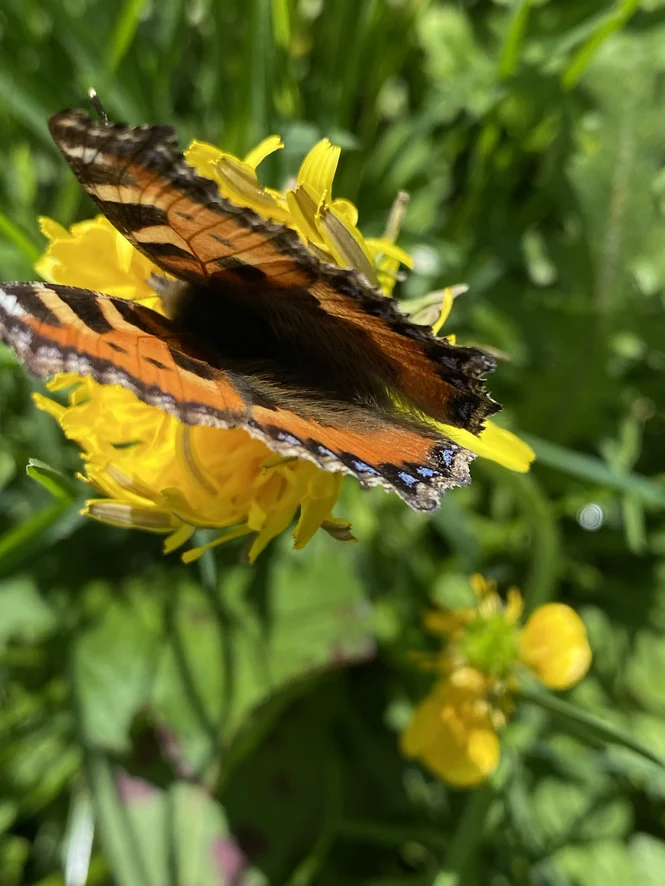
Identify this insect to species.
Aglais urticae
